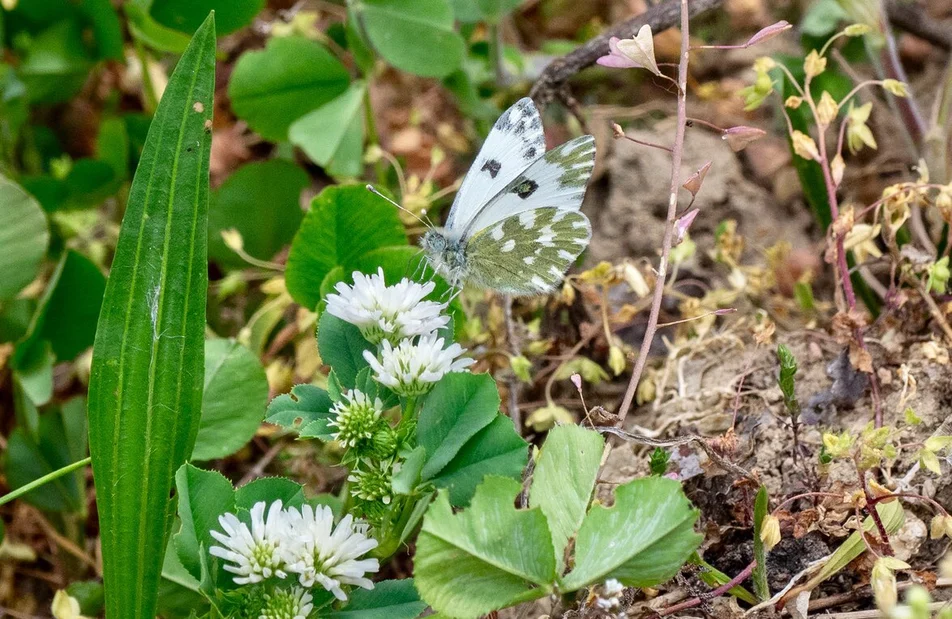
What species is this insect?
Pontia edusa
